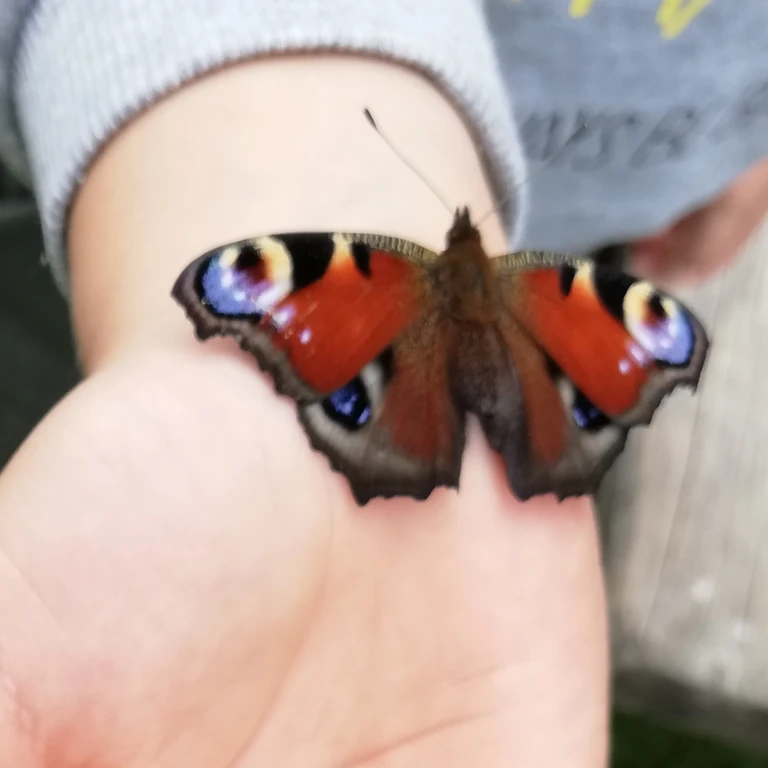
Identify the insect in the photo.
Aglais io
